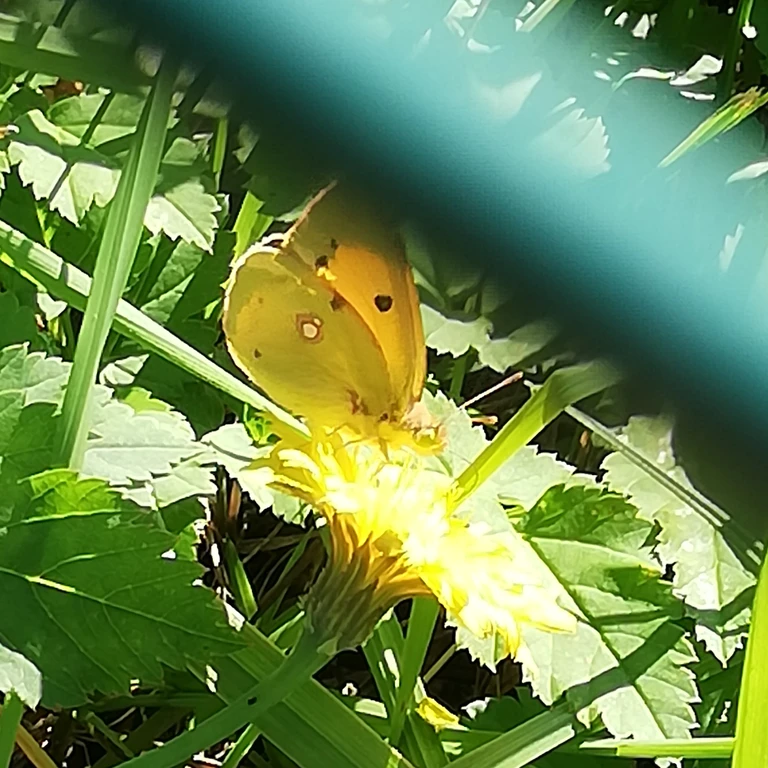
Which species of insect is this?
Colias croceus
